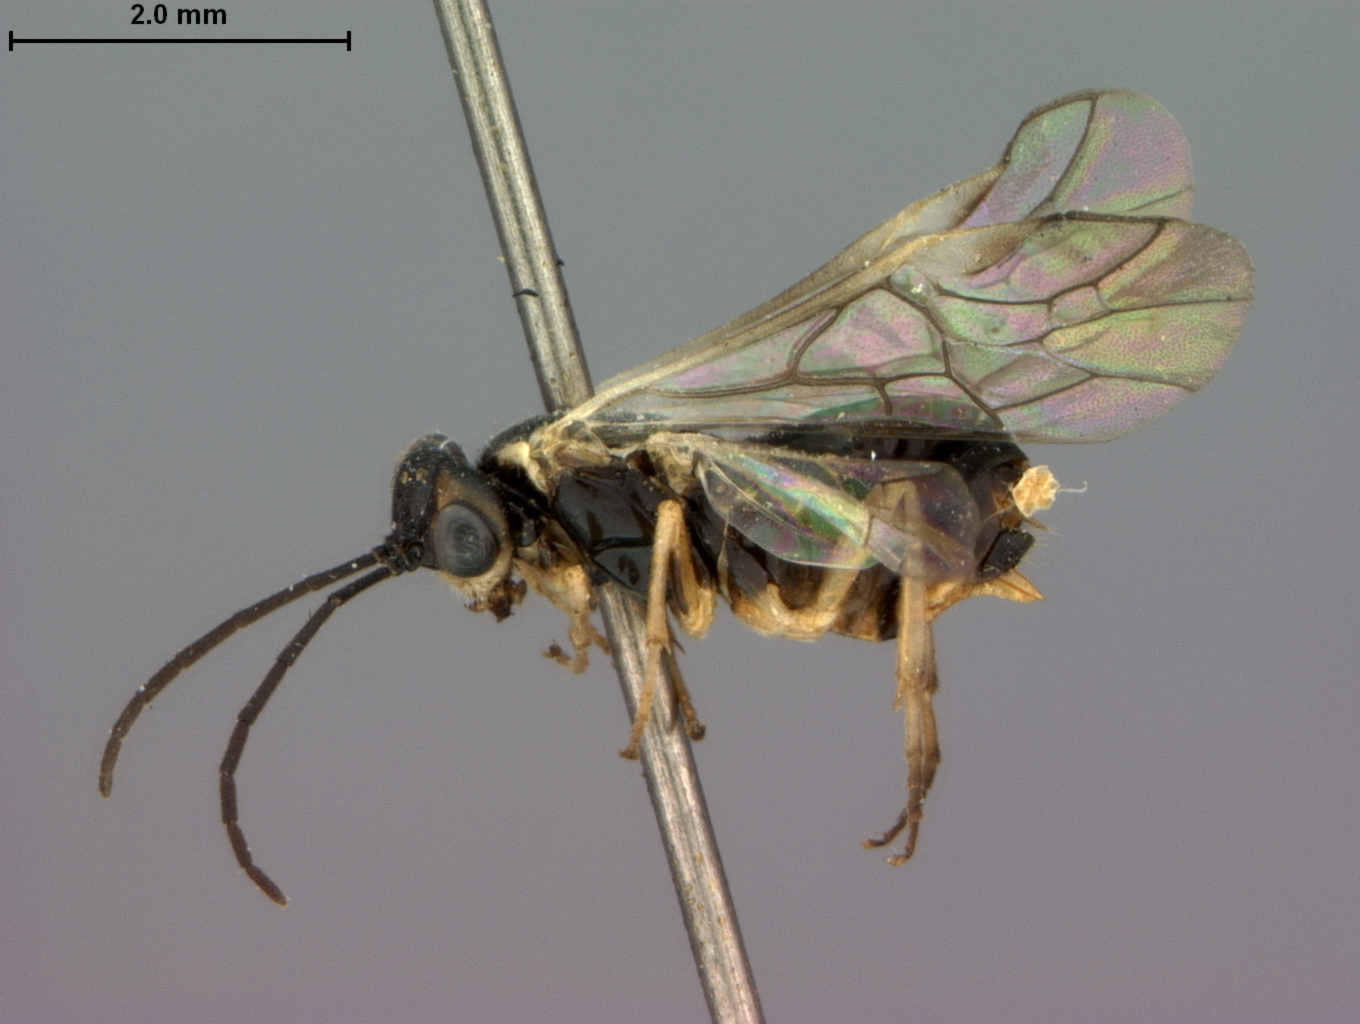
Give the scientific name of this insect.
Pontania agama
